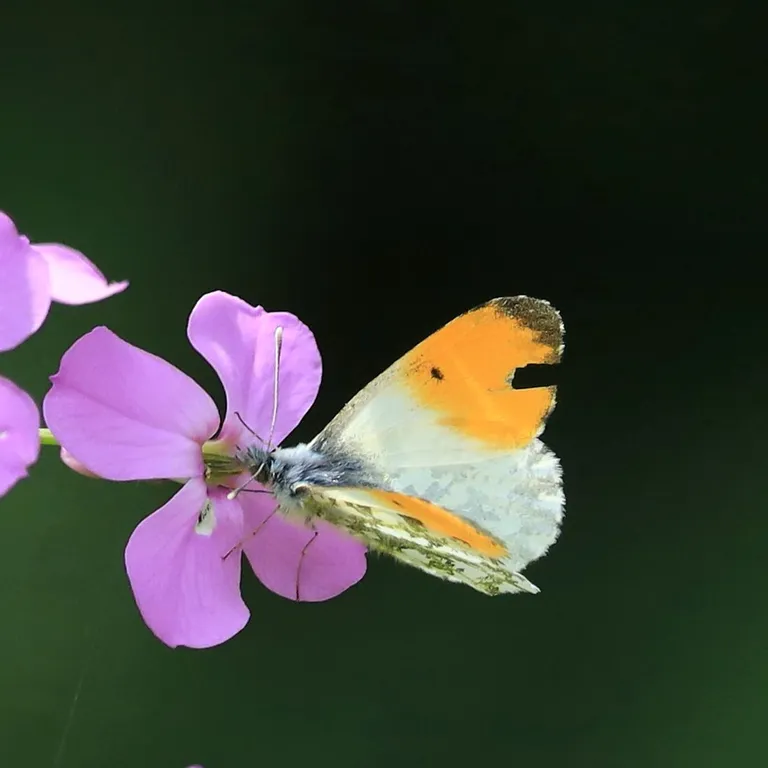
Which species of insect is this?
Anthocharis cardamines
